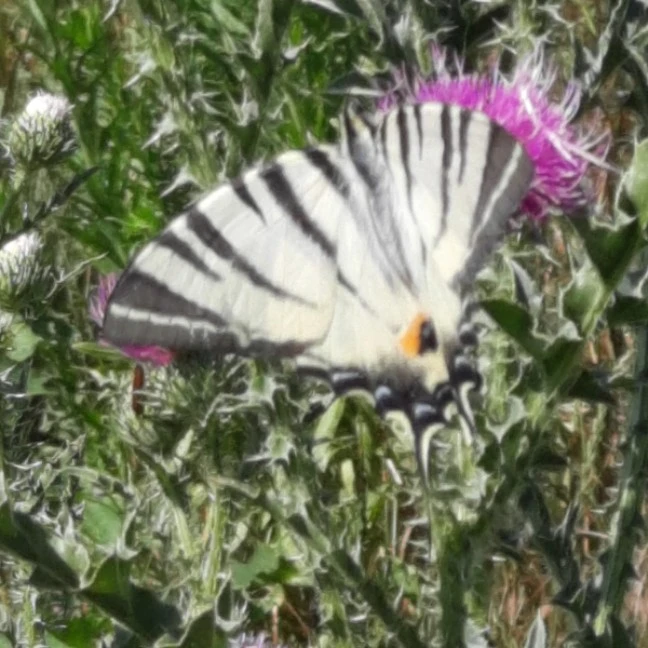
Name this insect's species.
Iphiclides podalirius
